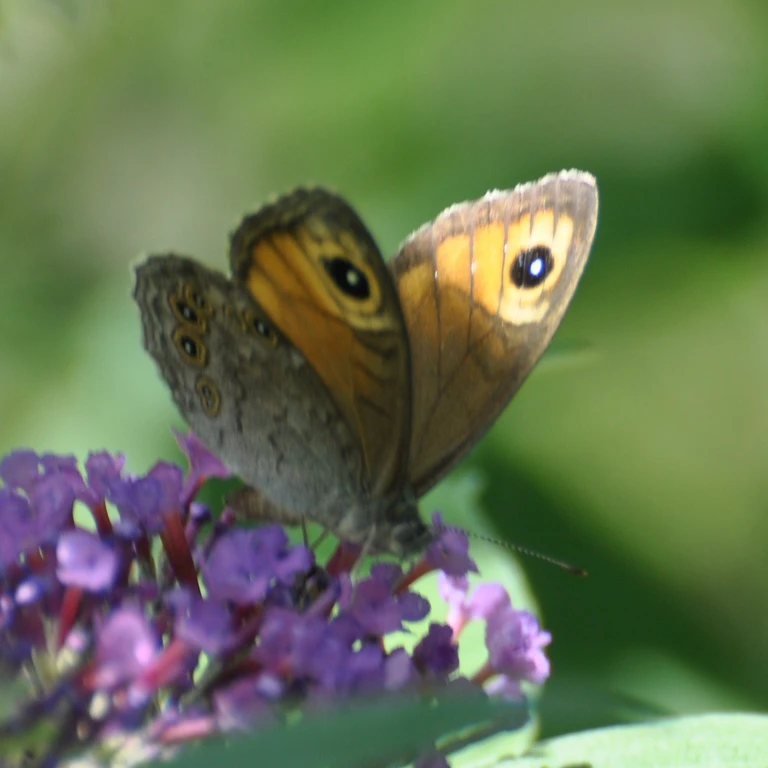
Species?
Lasiommata maera (also Pararge maera)
